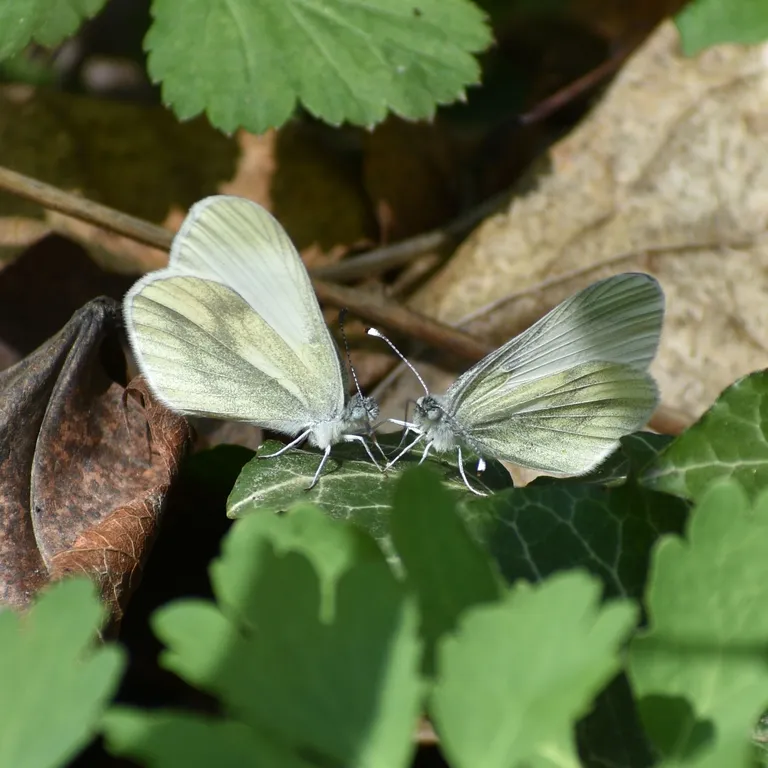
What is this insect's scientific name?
Leptidea sinapis/juvernica
